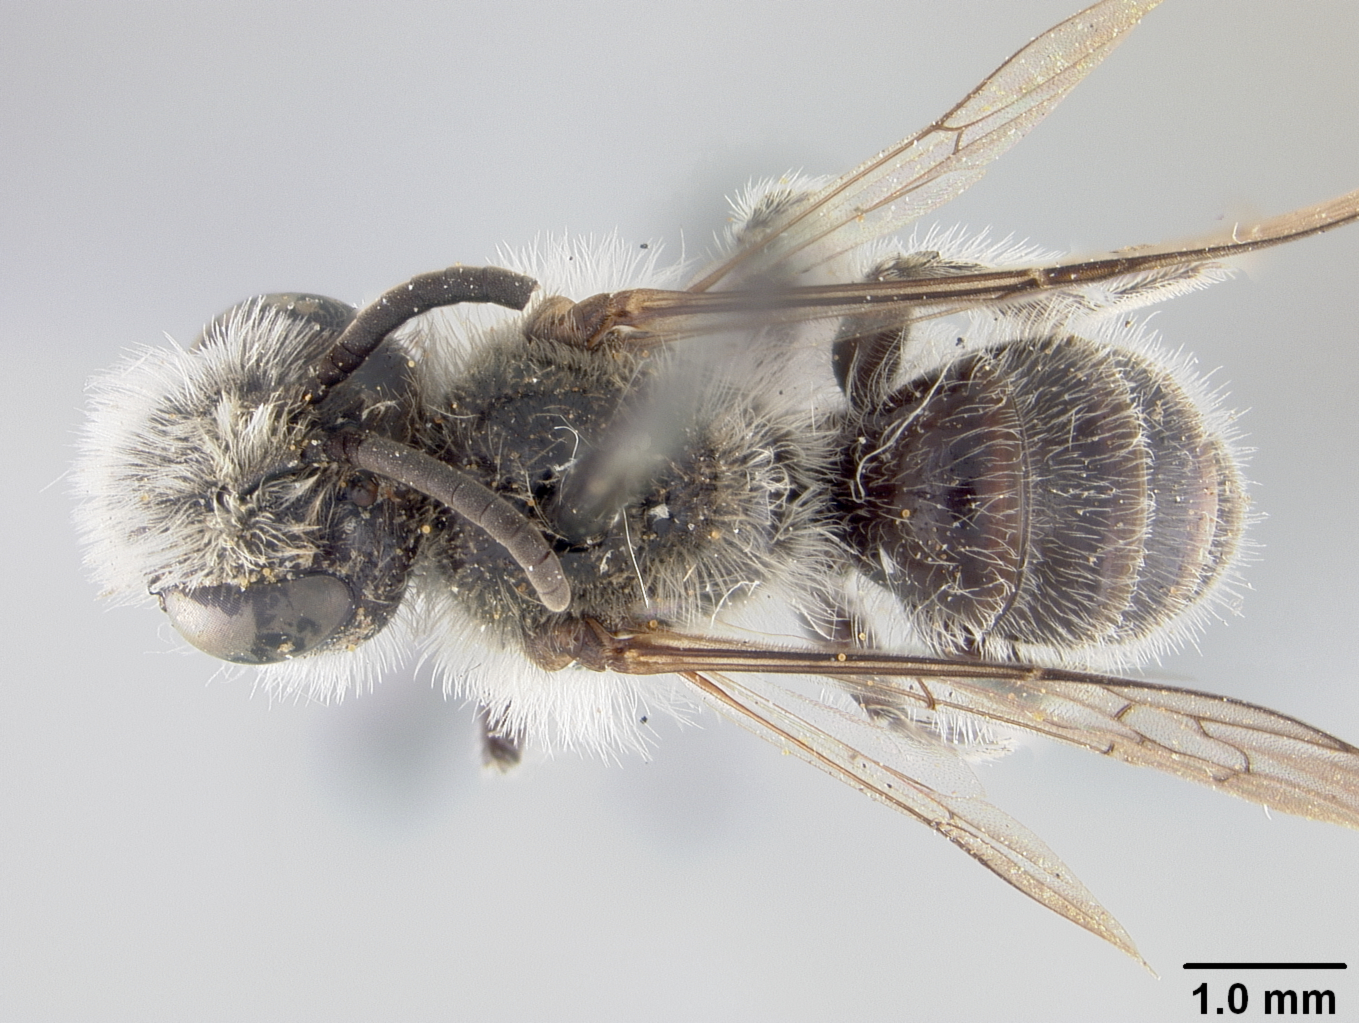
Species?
Pasiphae peruviana
